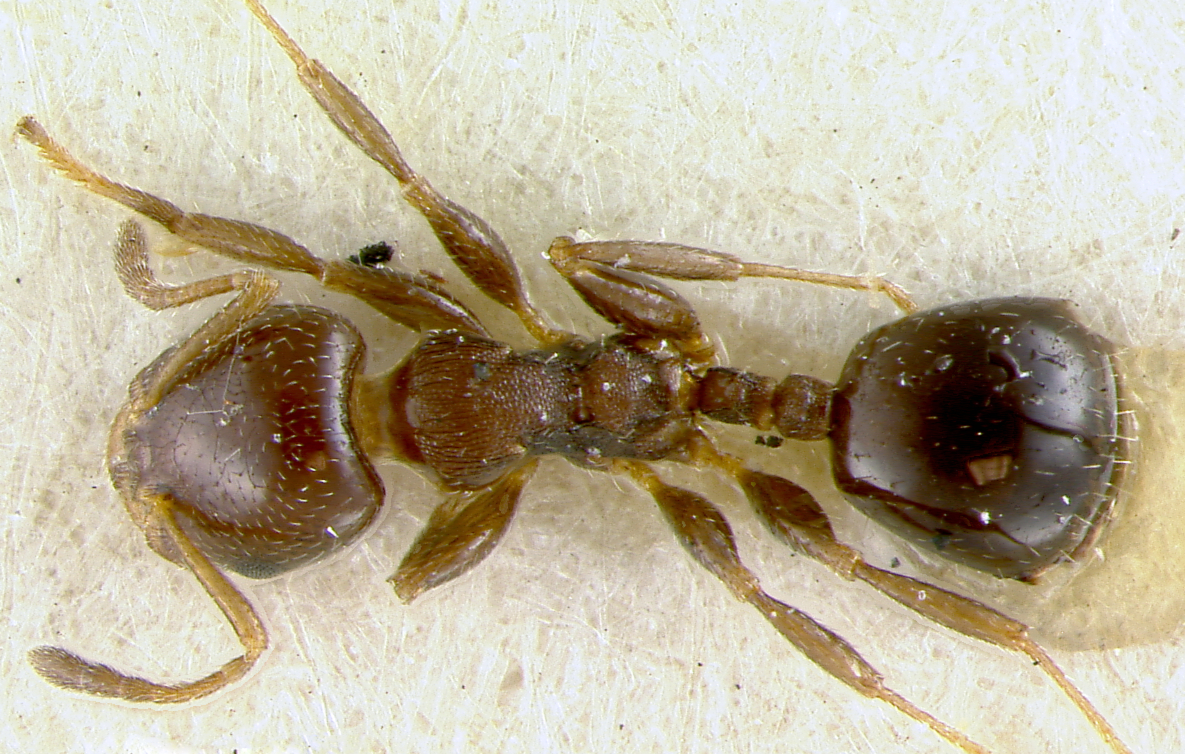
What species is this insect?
Gauromyrmex bengakalisi
